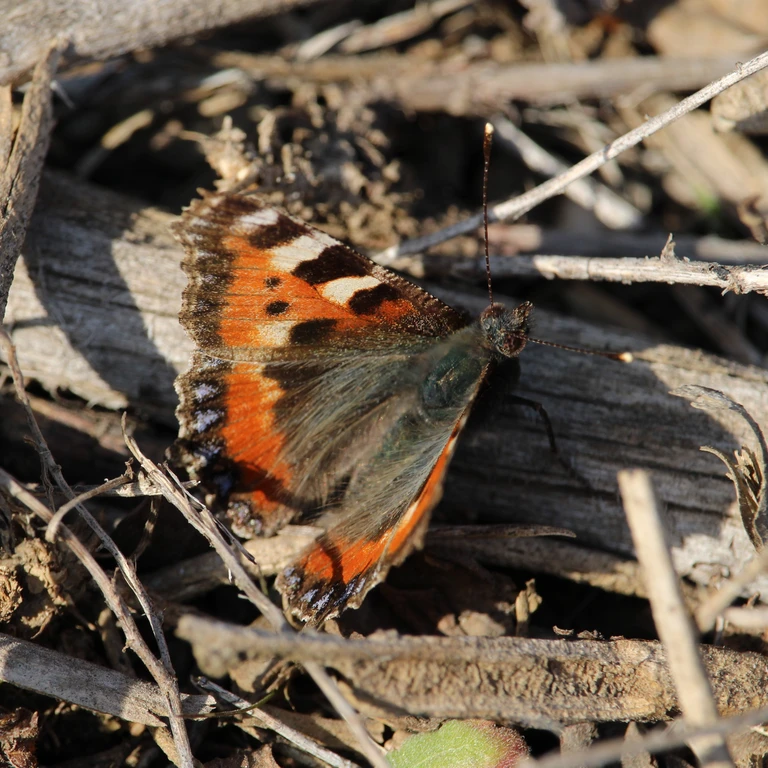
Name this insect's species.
Aglais urticae
